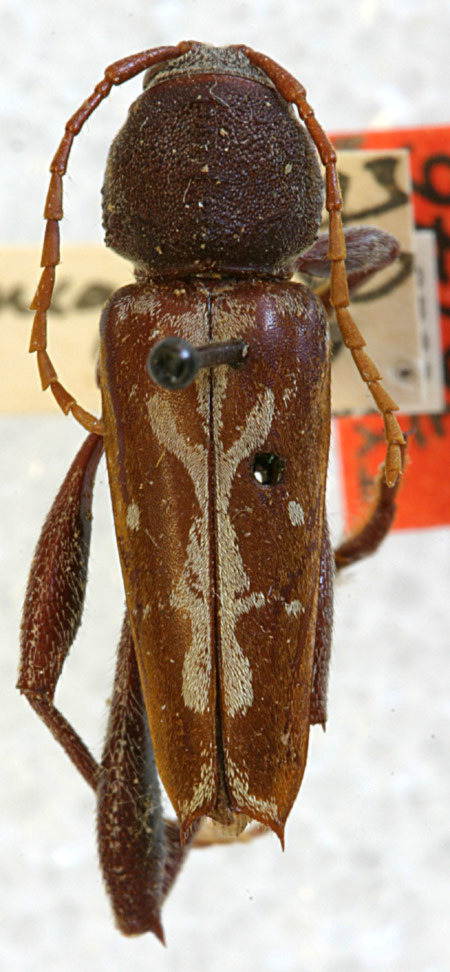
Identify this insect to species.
Euryscelis megalopus (also Euryscelis suturalis)
